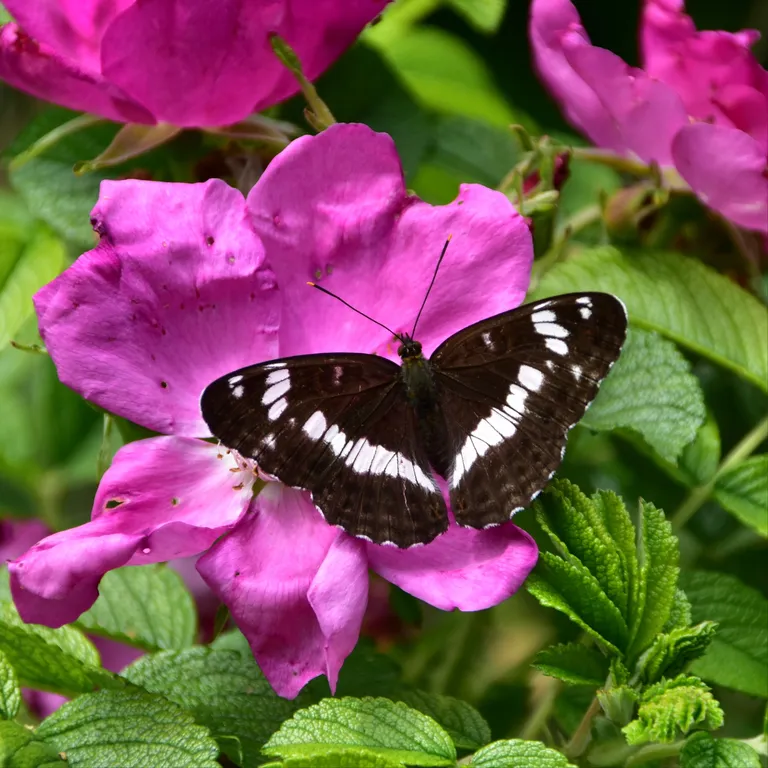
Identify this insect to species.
Limenitis camilla (also Ladoga camilla)
